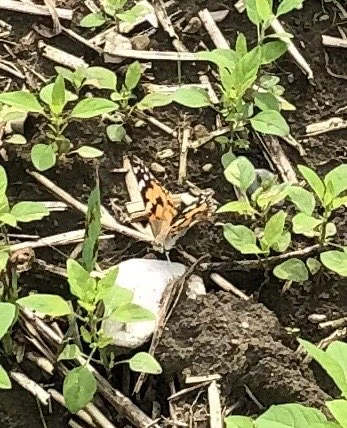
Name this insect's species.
Vanessa cardui
